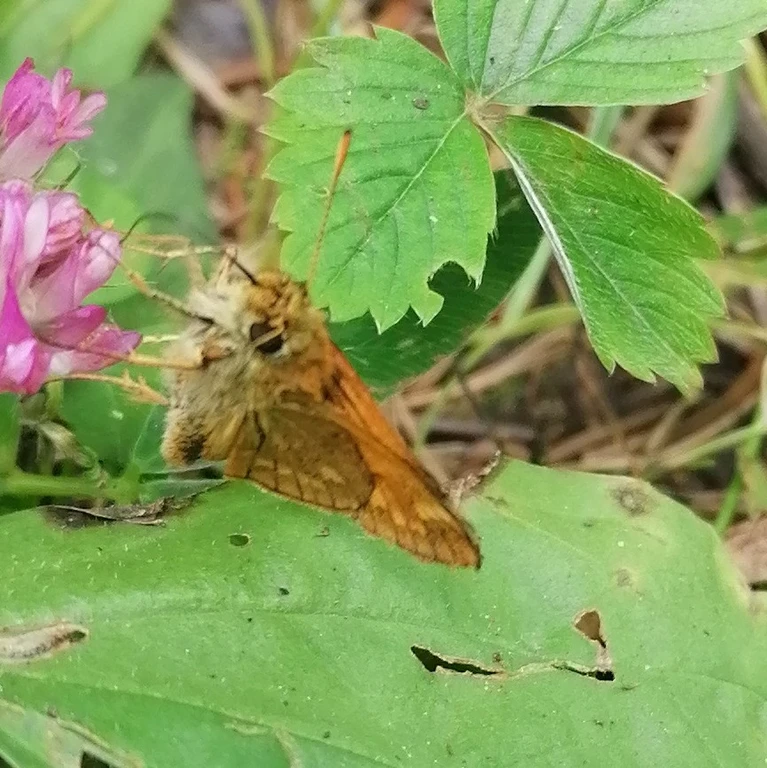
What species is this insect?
Ochlodes sylvanus (also Ochlodes venata)
